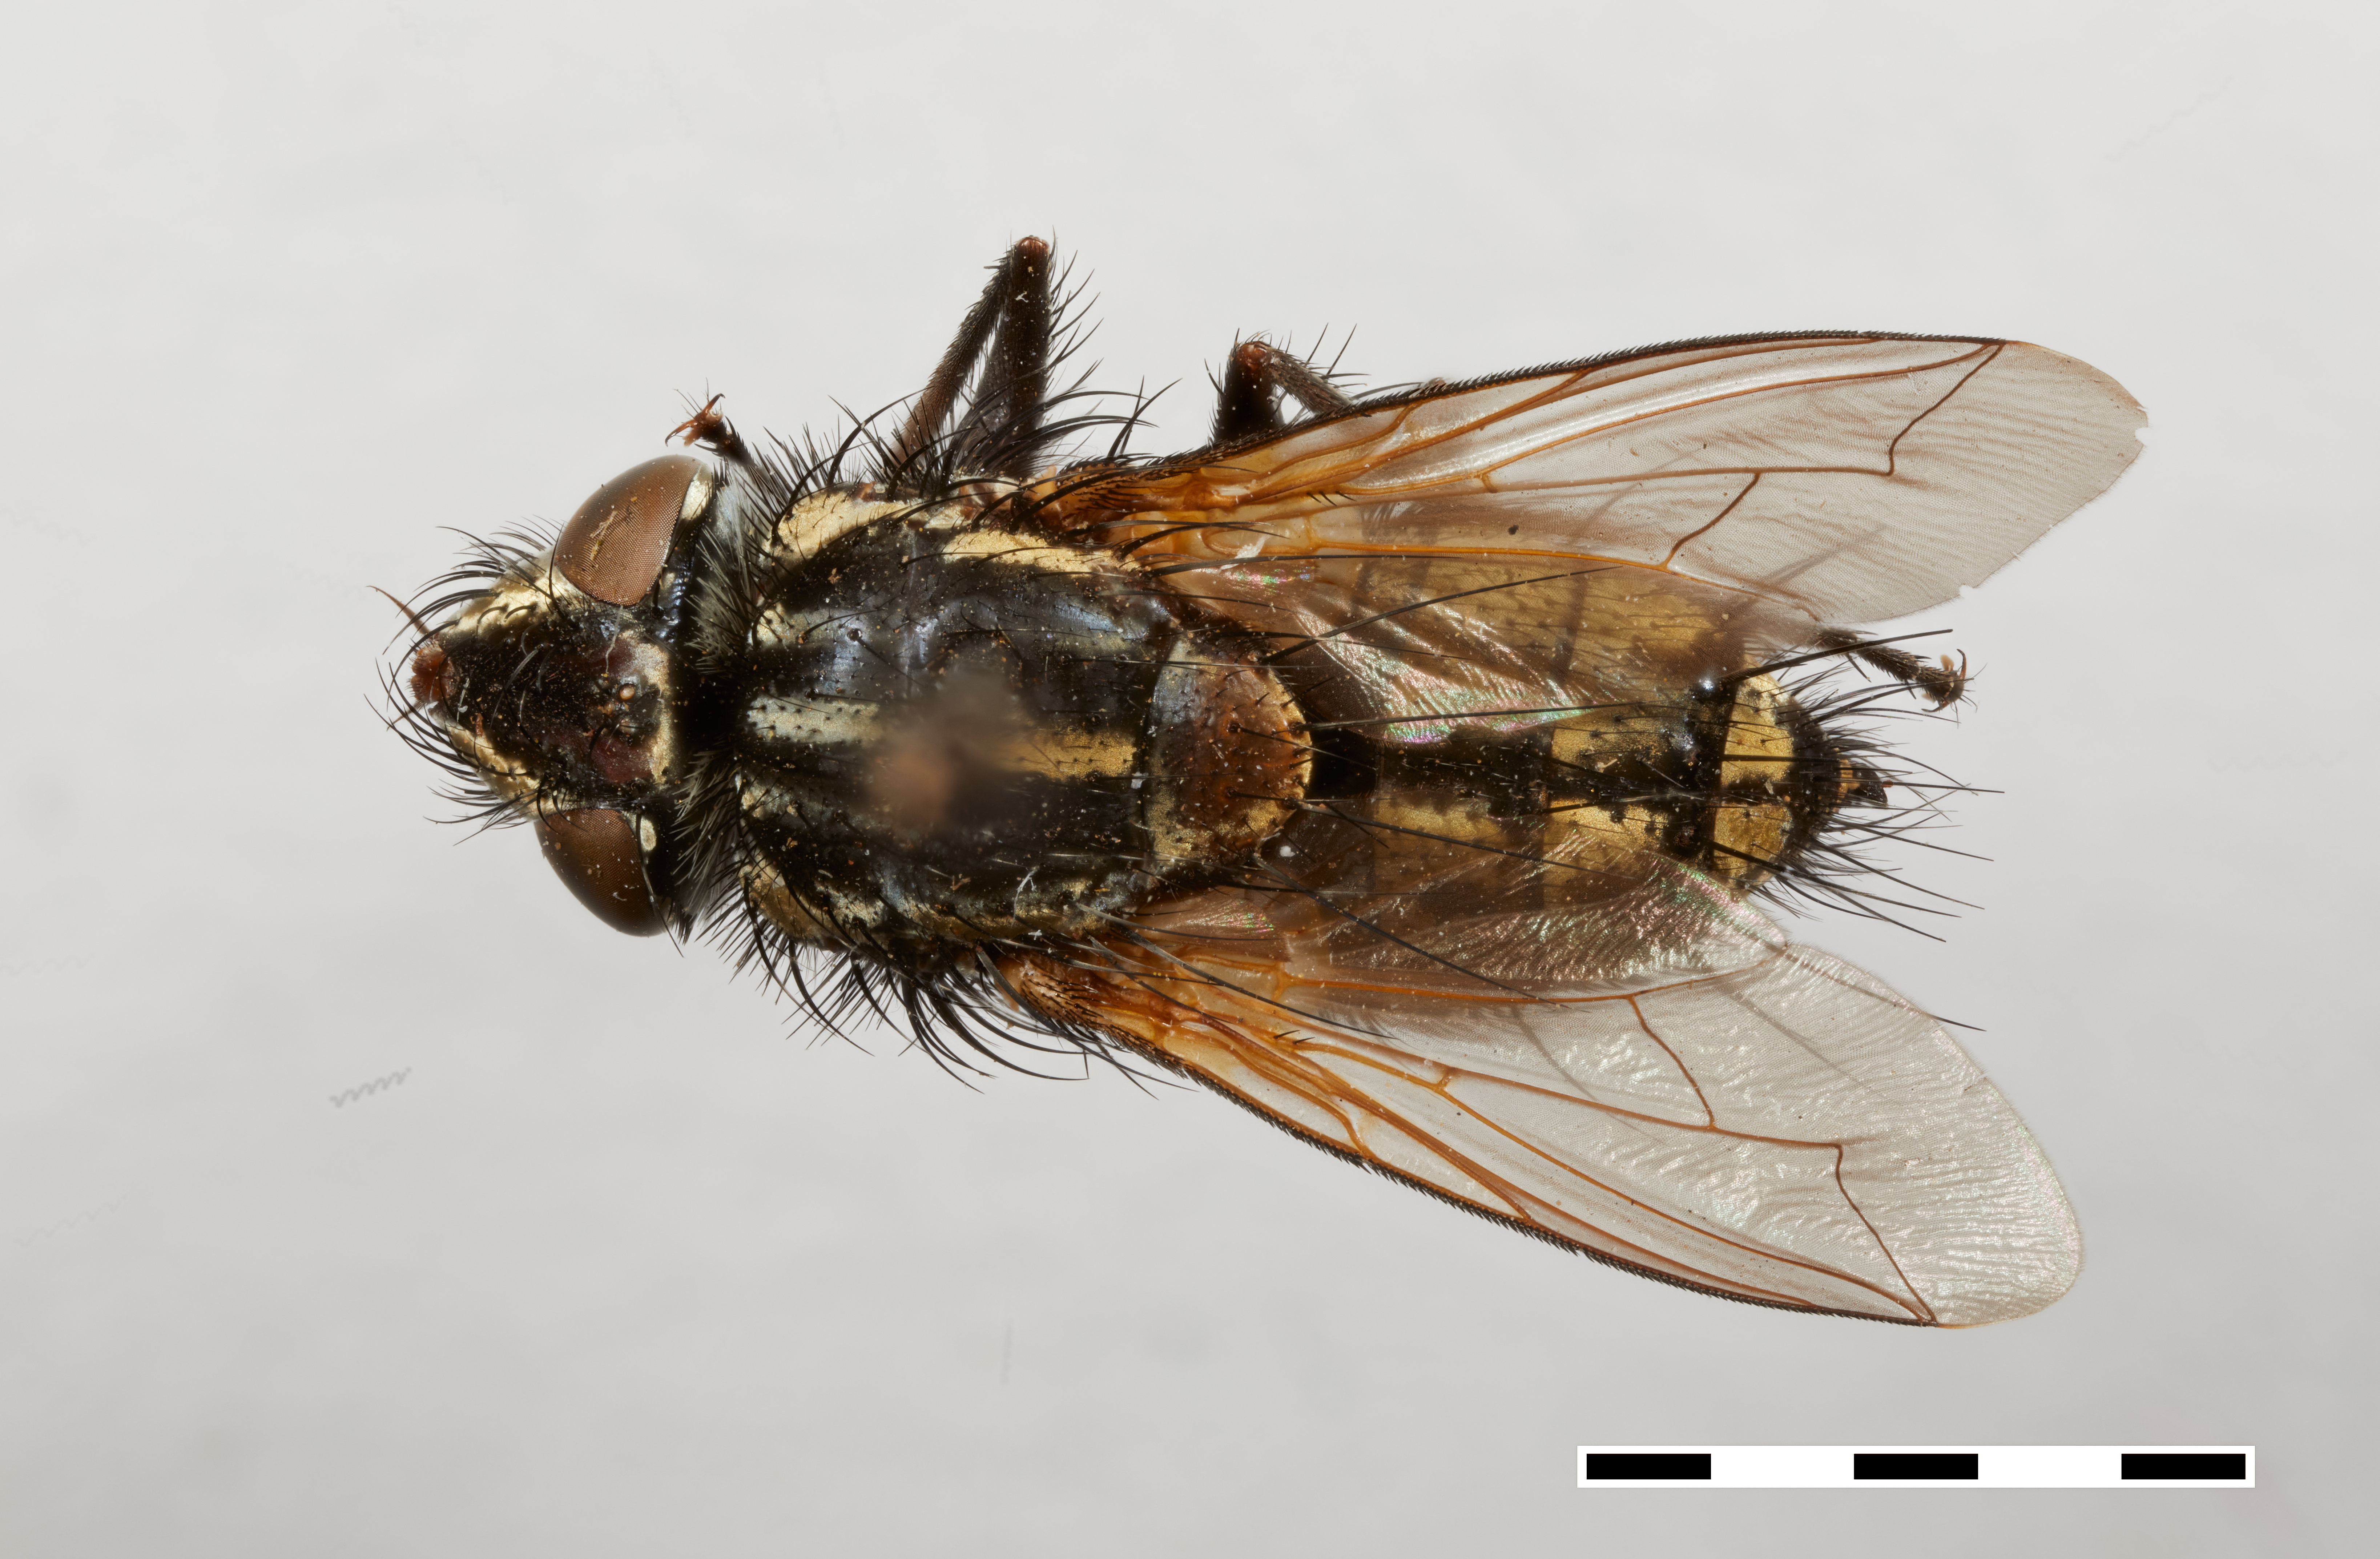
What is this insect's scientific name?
Dolichogonia aurea
